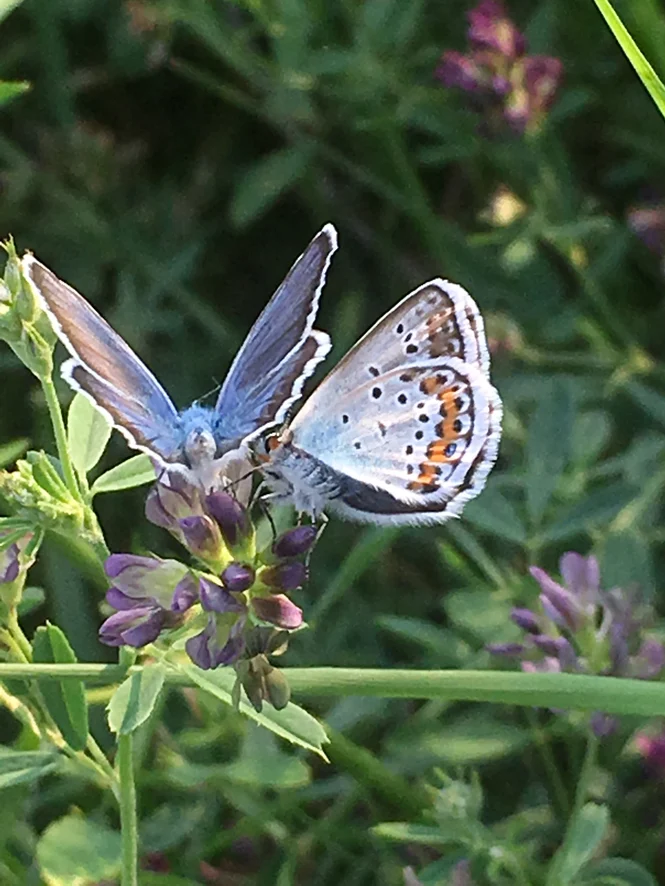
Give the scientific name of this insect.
Plebejus argus
